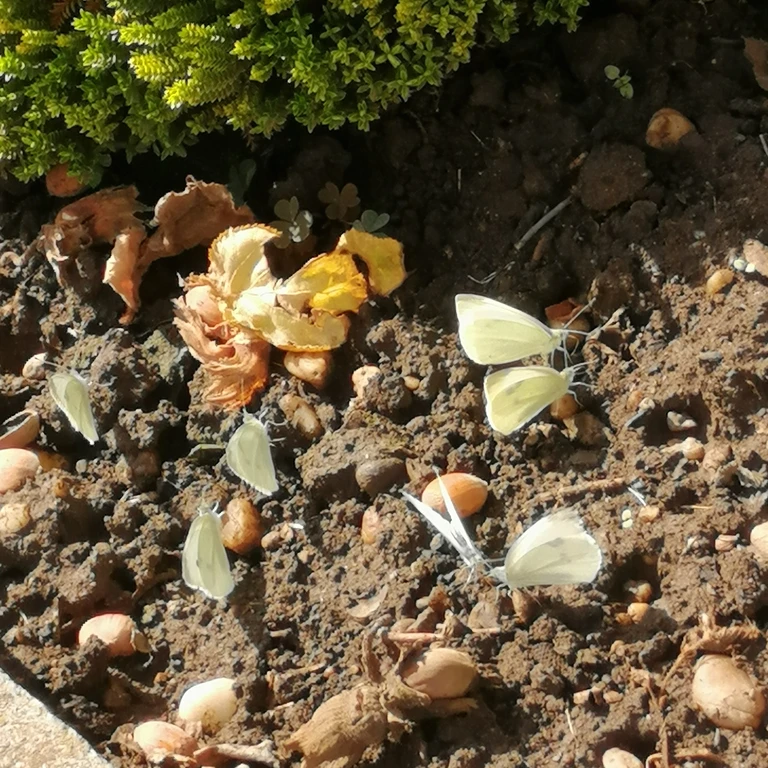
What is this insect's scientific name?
Pieris rapae
